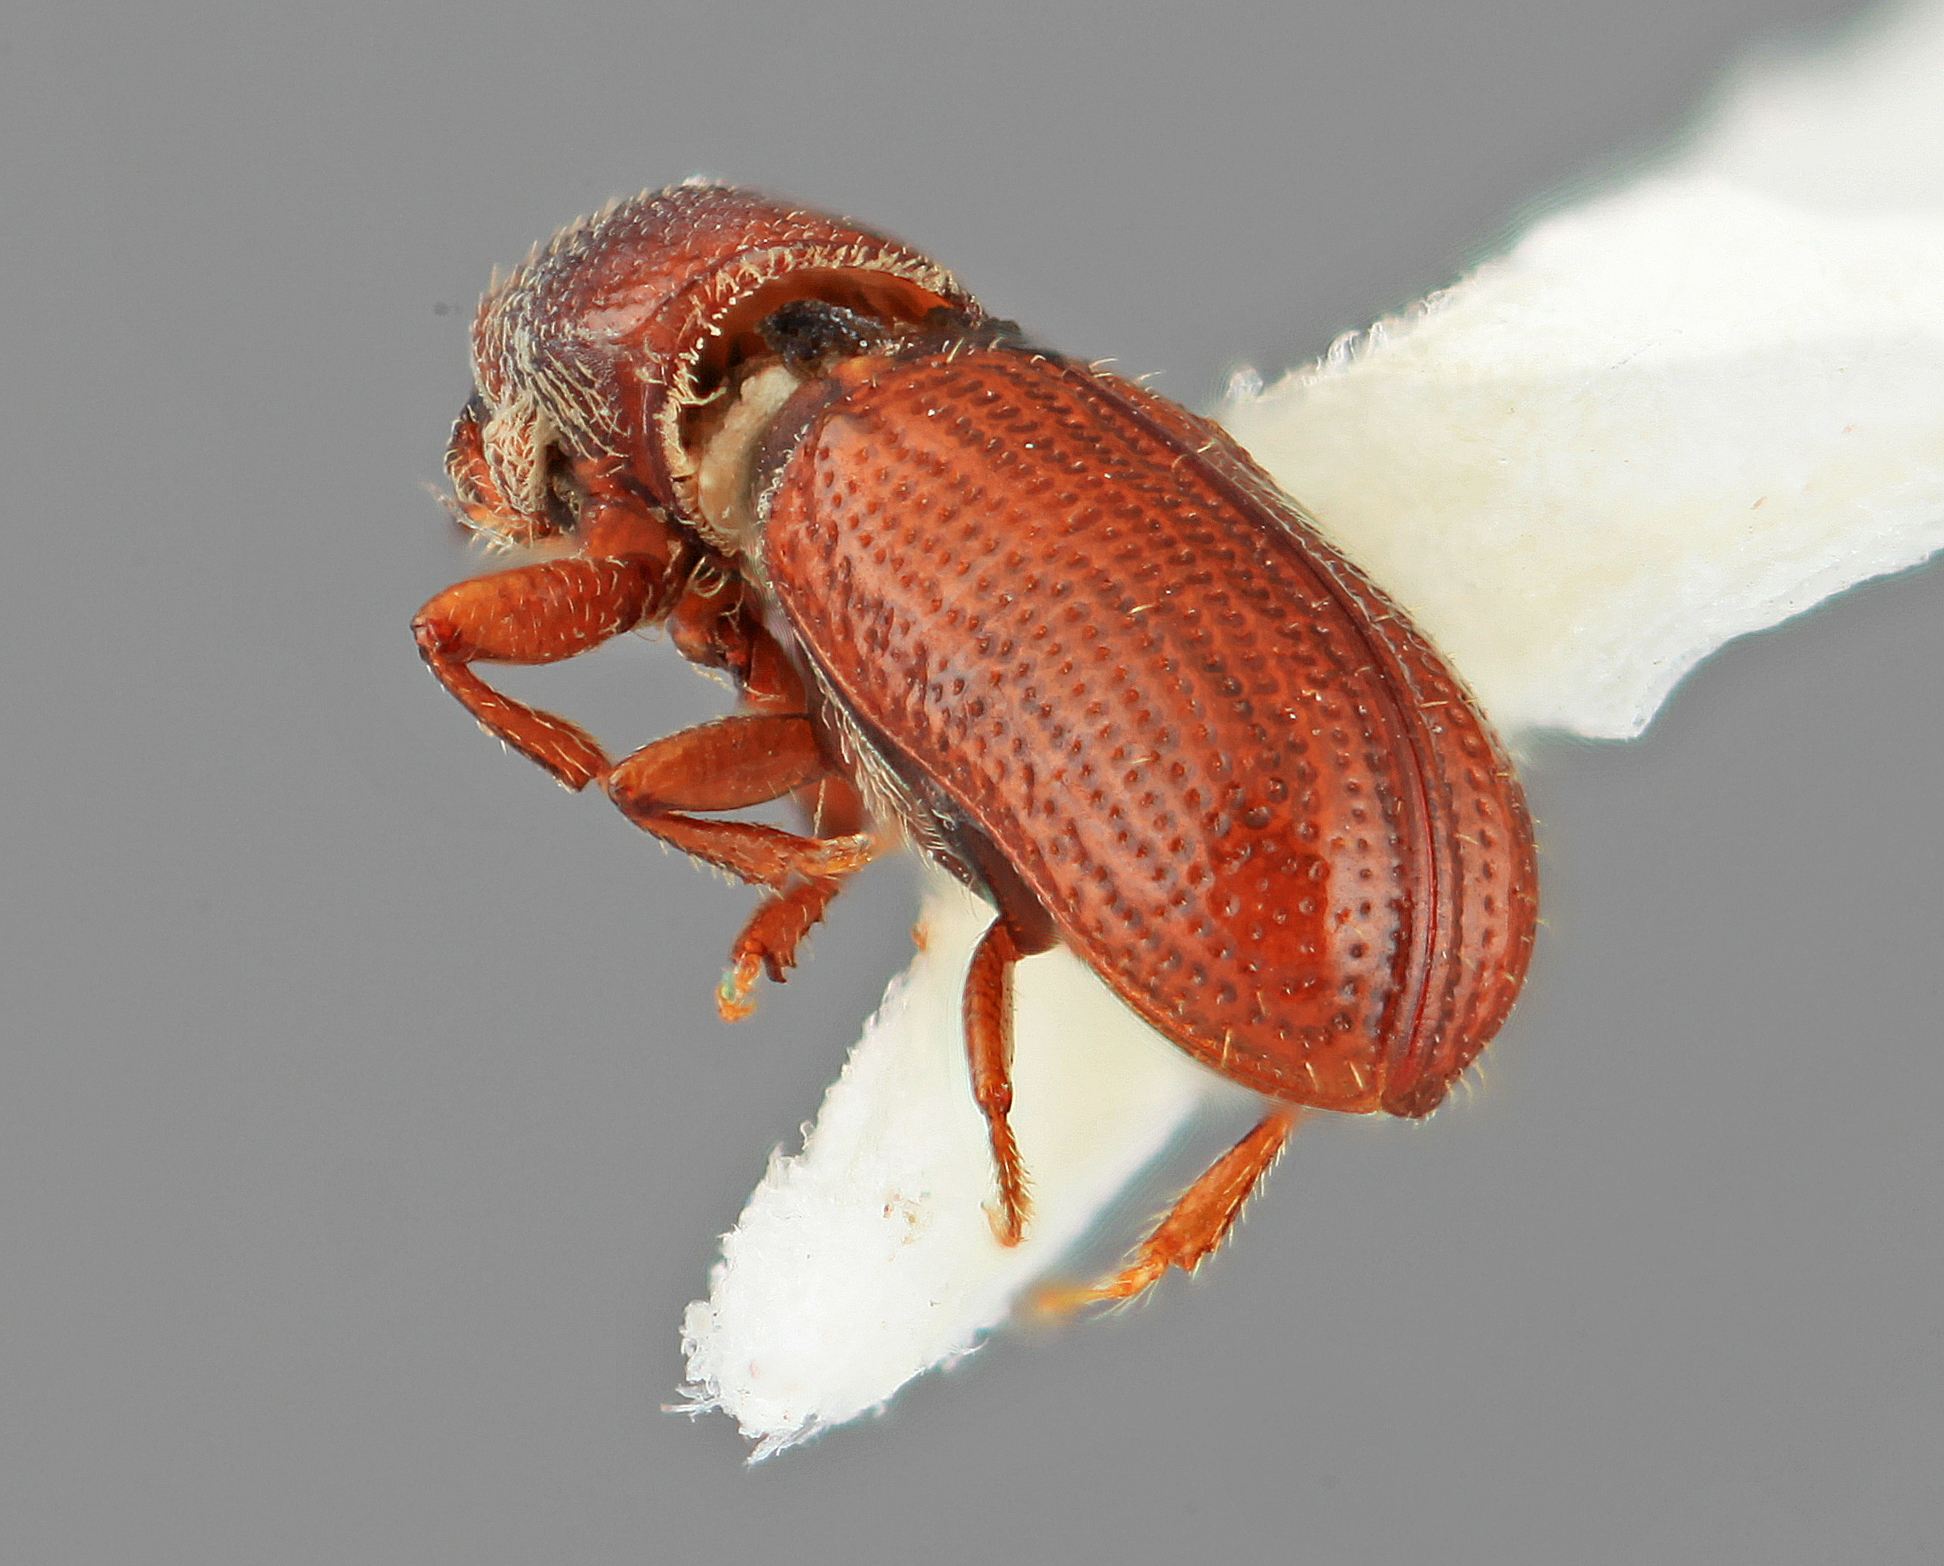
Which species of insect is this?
Pityophthorus similaris
